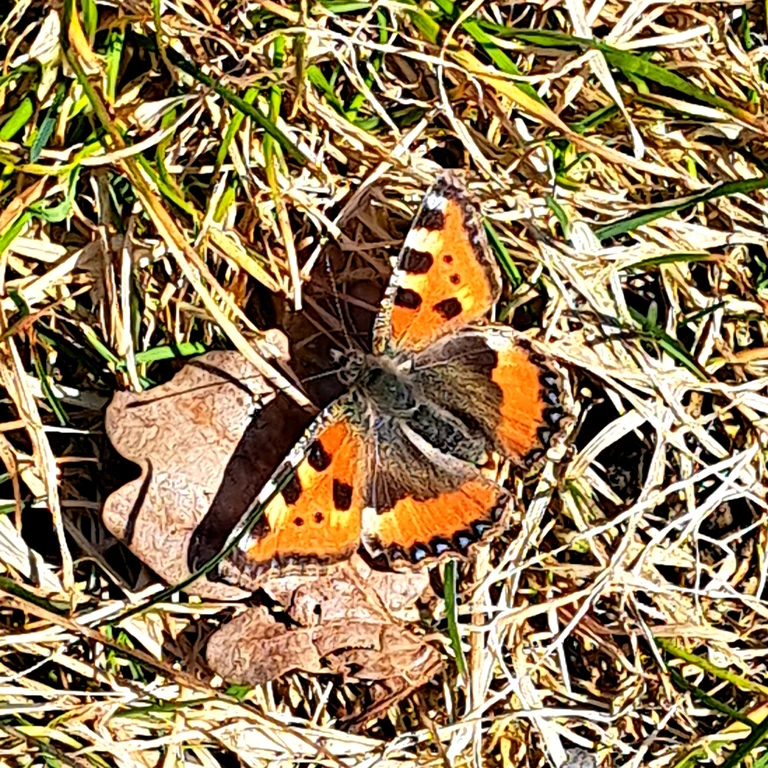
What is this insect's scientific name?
Aglais urticae
